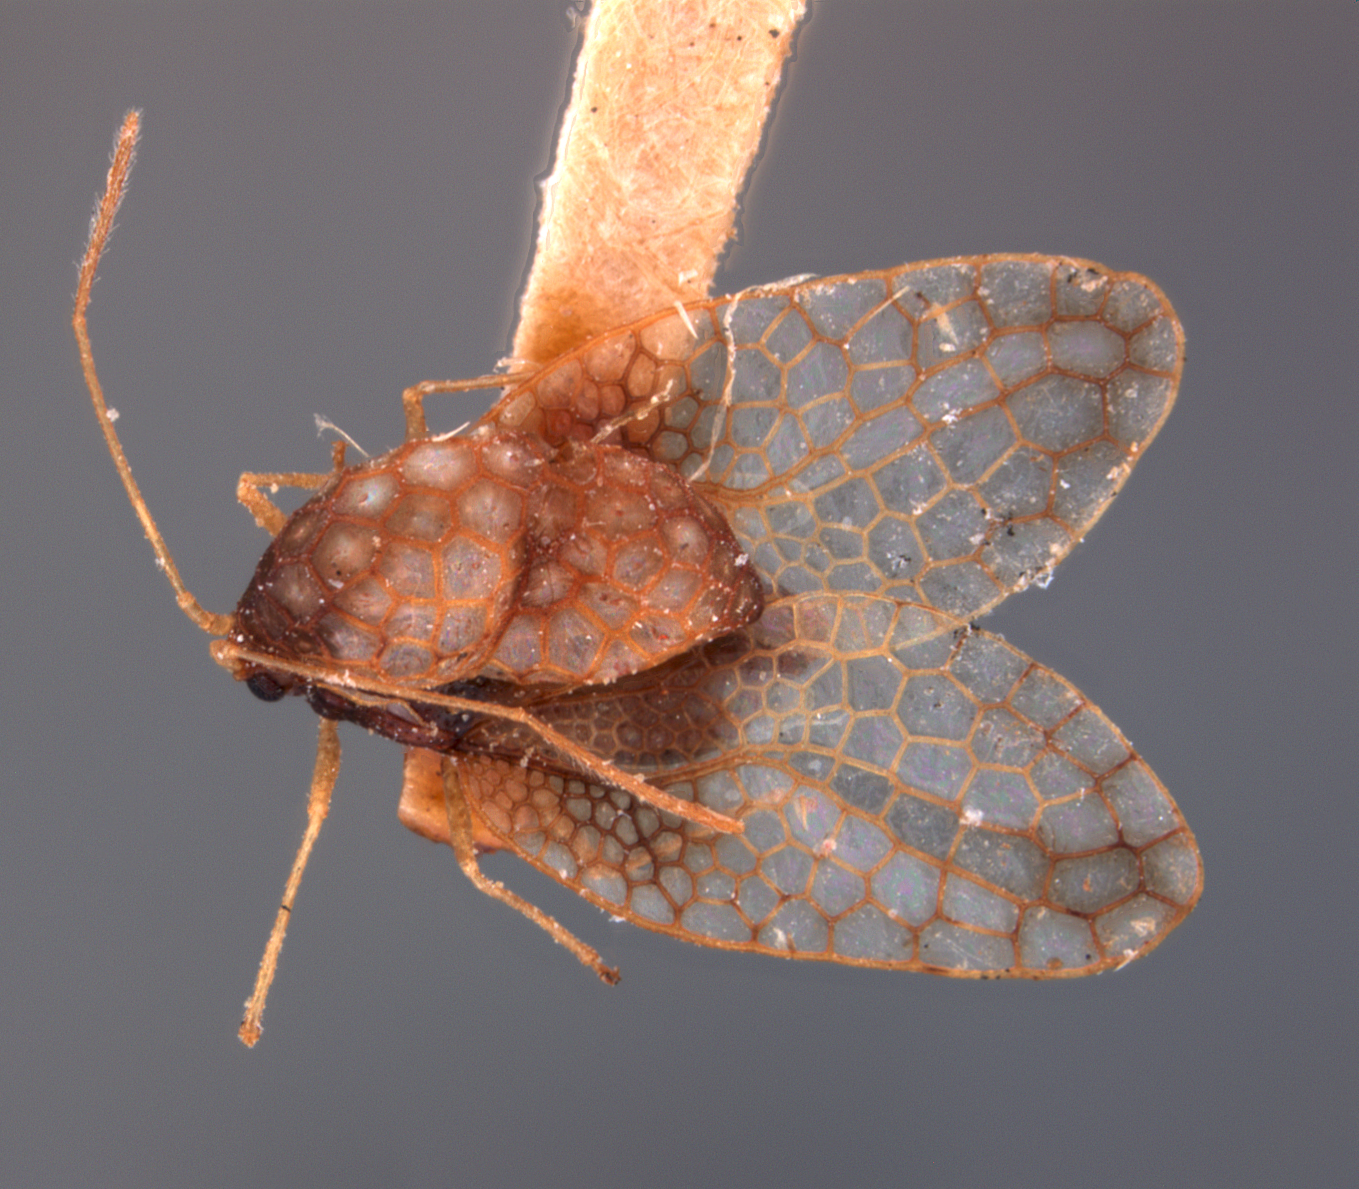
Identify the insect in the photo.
Alloiothucha necopinata
